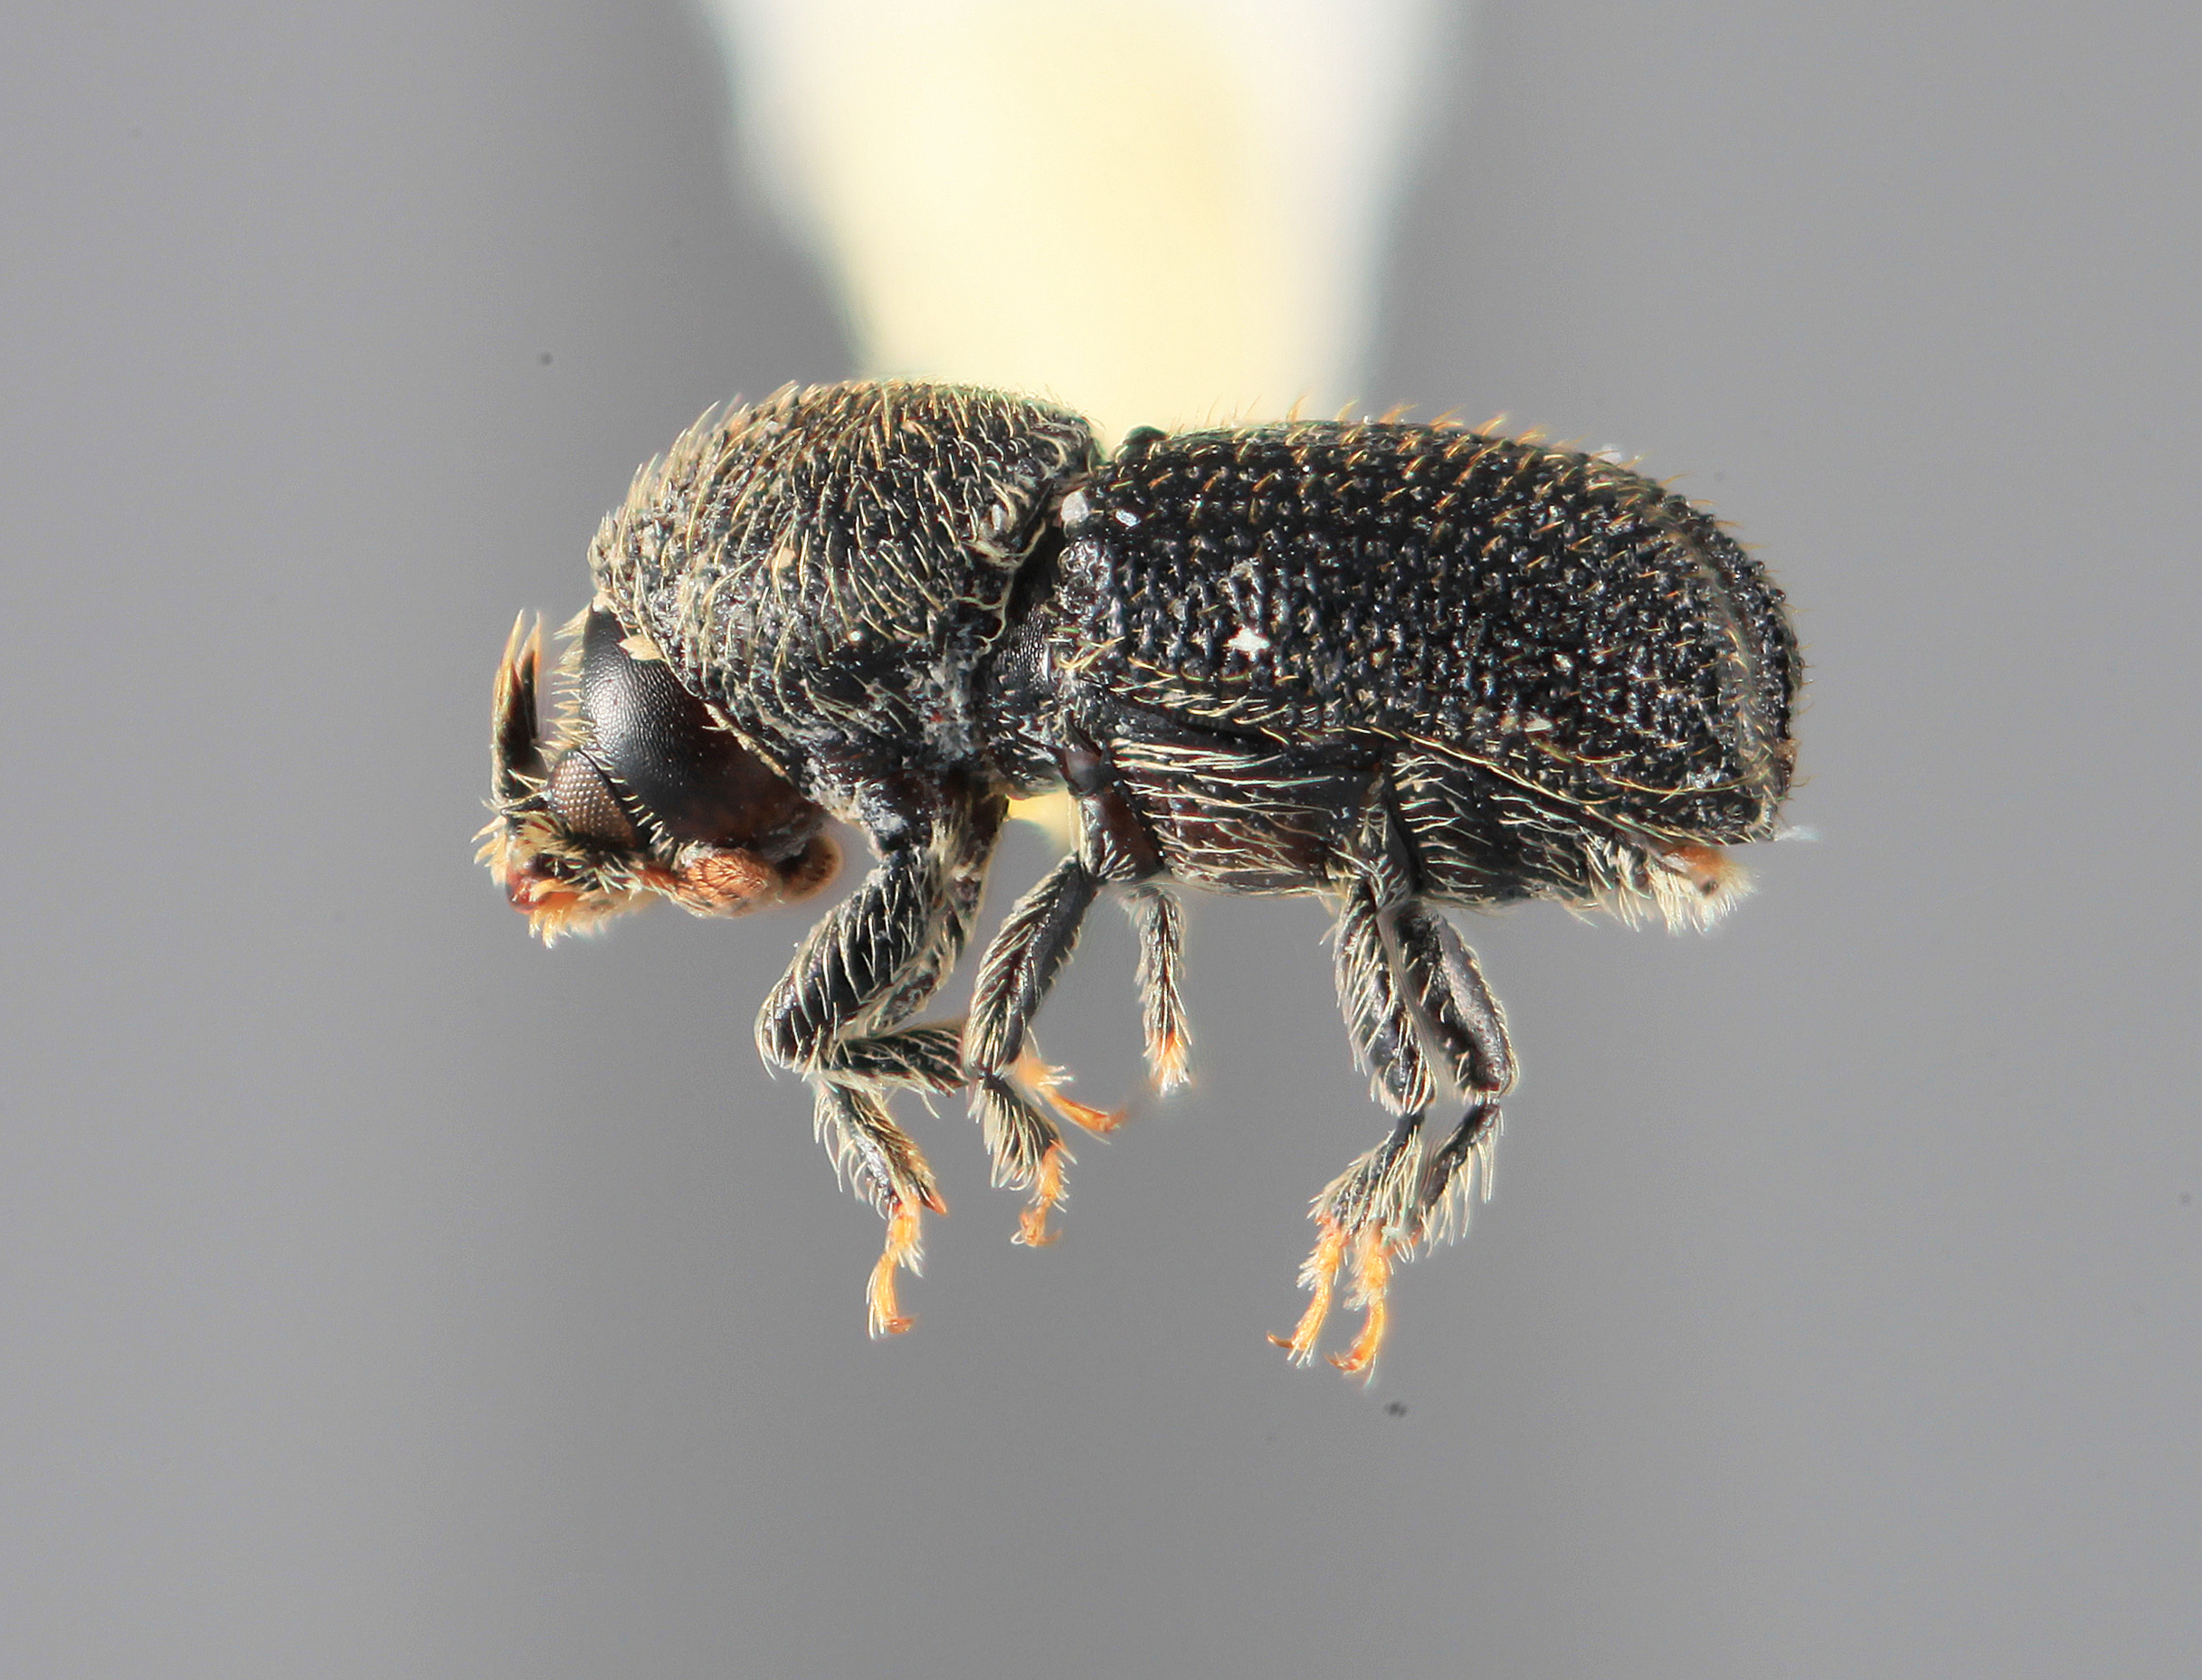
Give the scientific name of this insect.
Cactopinus carinatus
